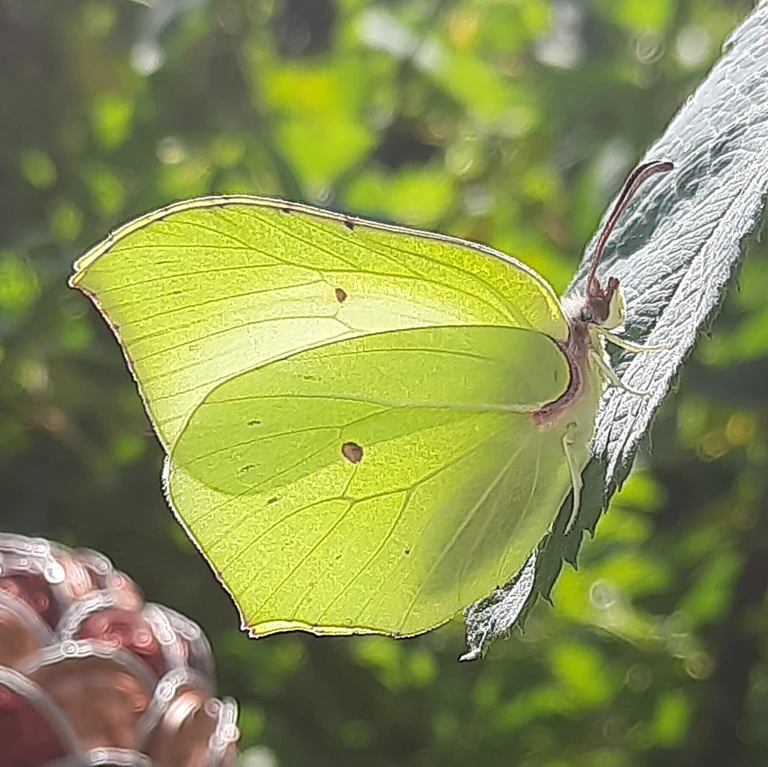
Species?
Gonepteryx rhamni
